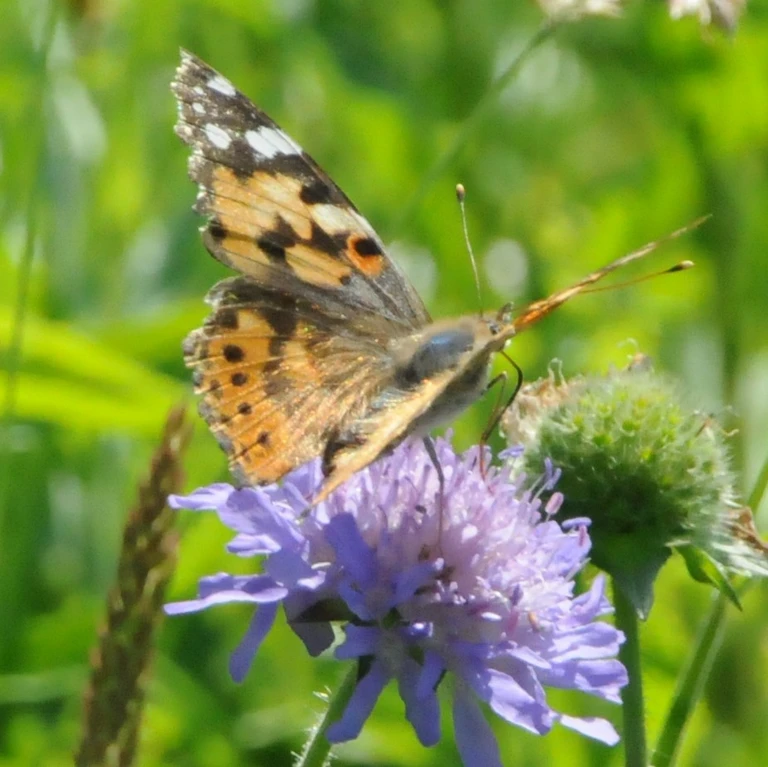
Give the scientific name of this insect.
Vanessa cardui
